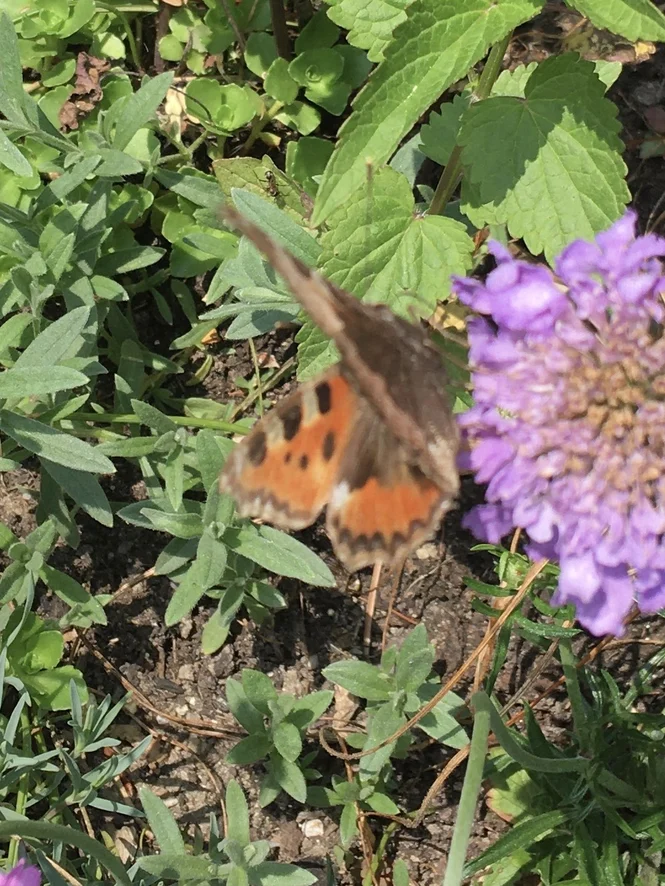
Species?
Aglais urticae
